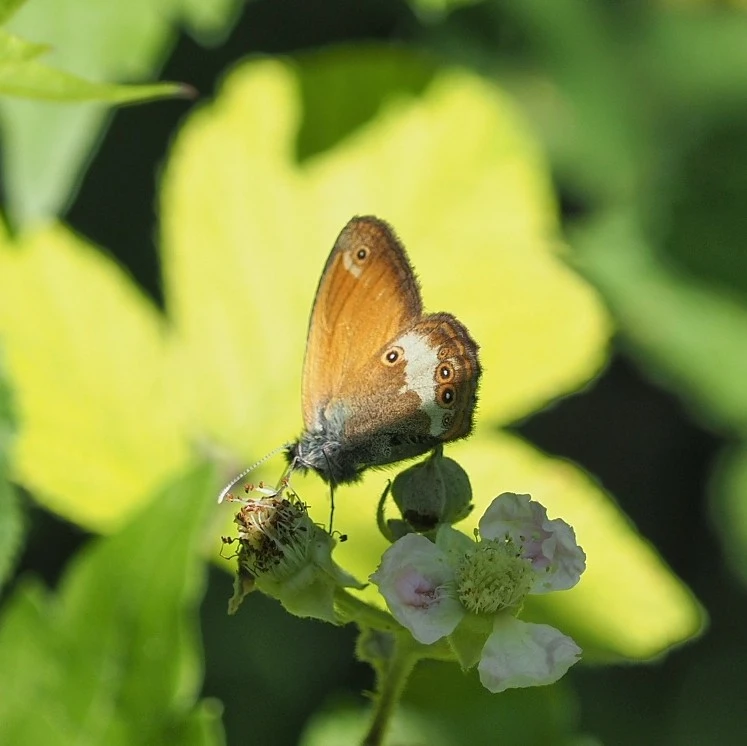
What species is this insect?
Coenonympha arcania
